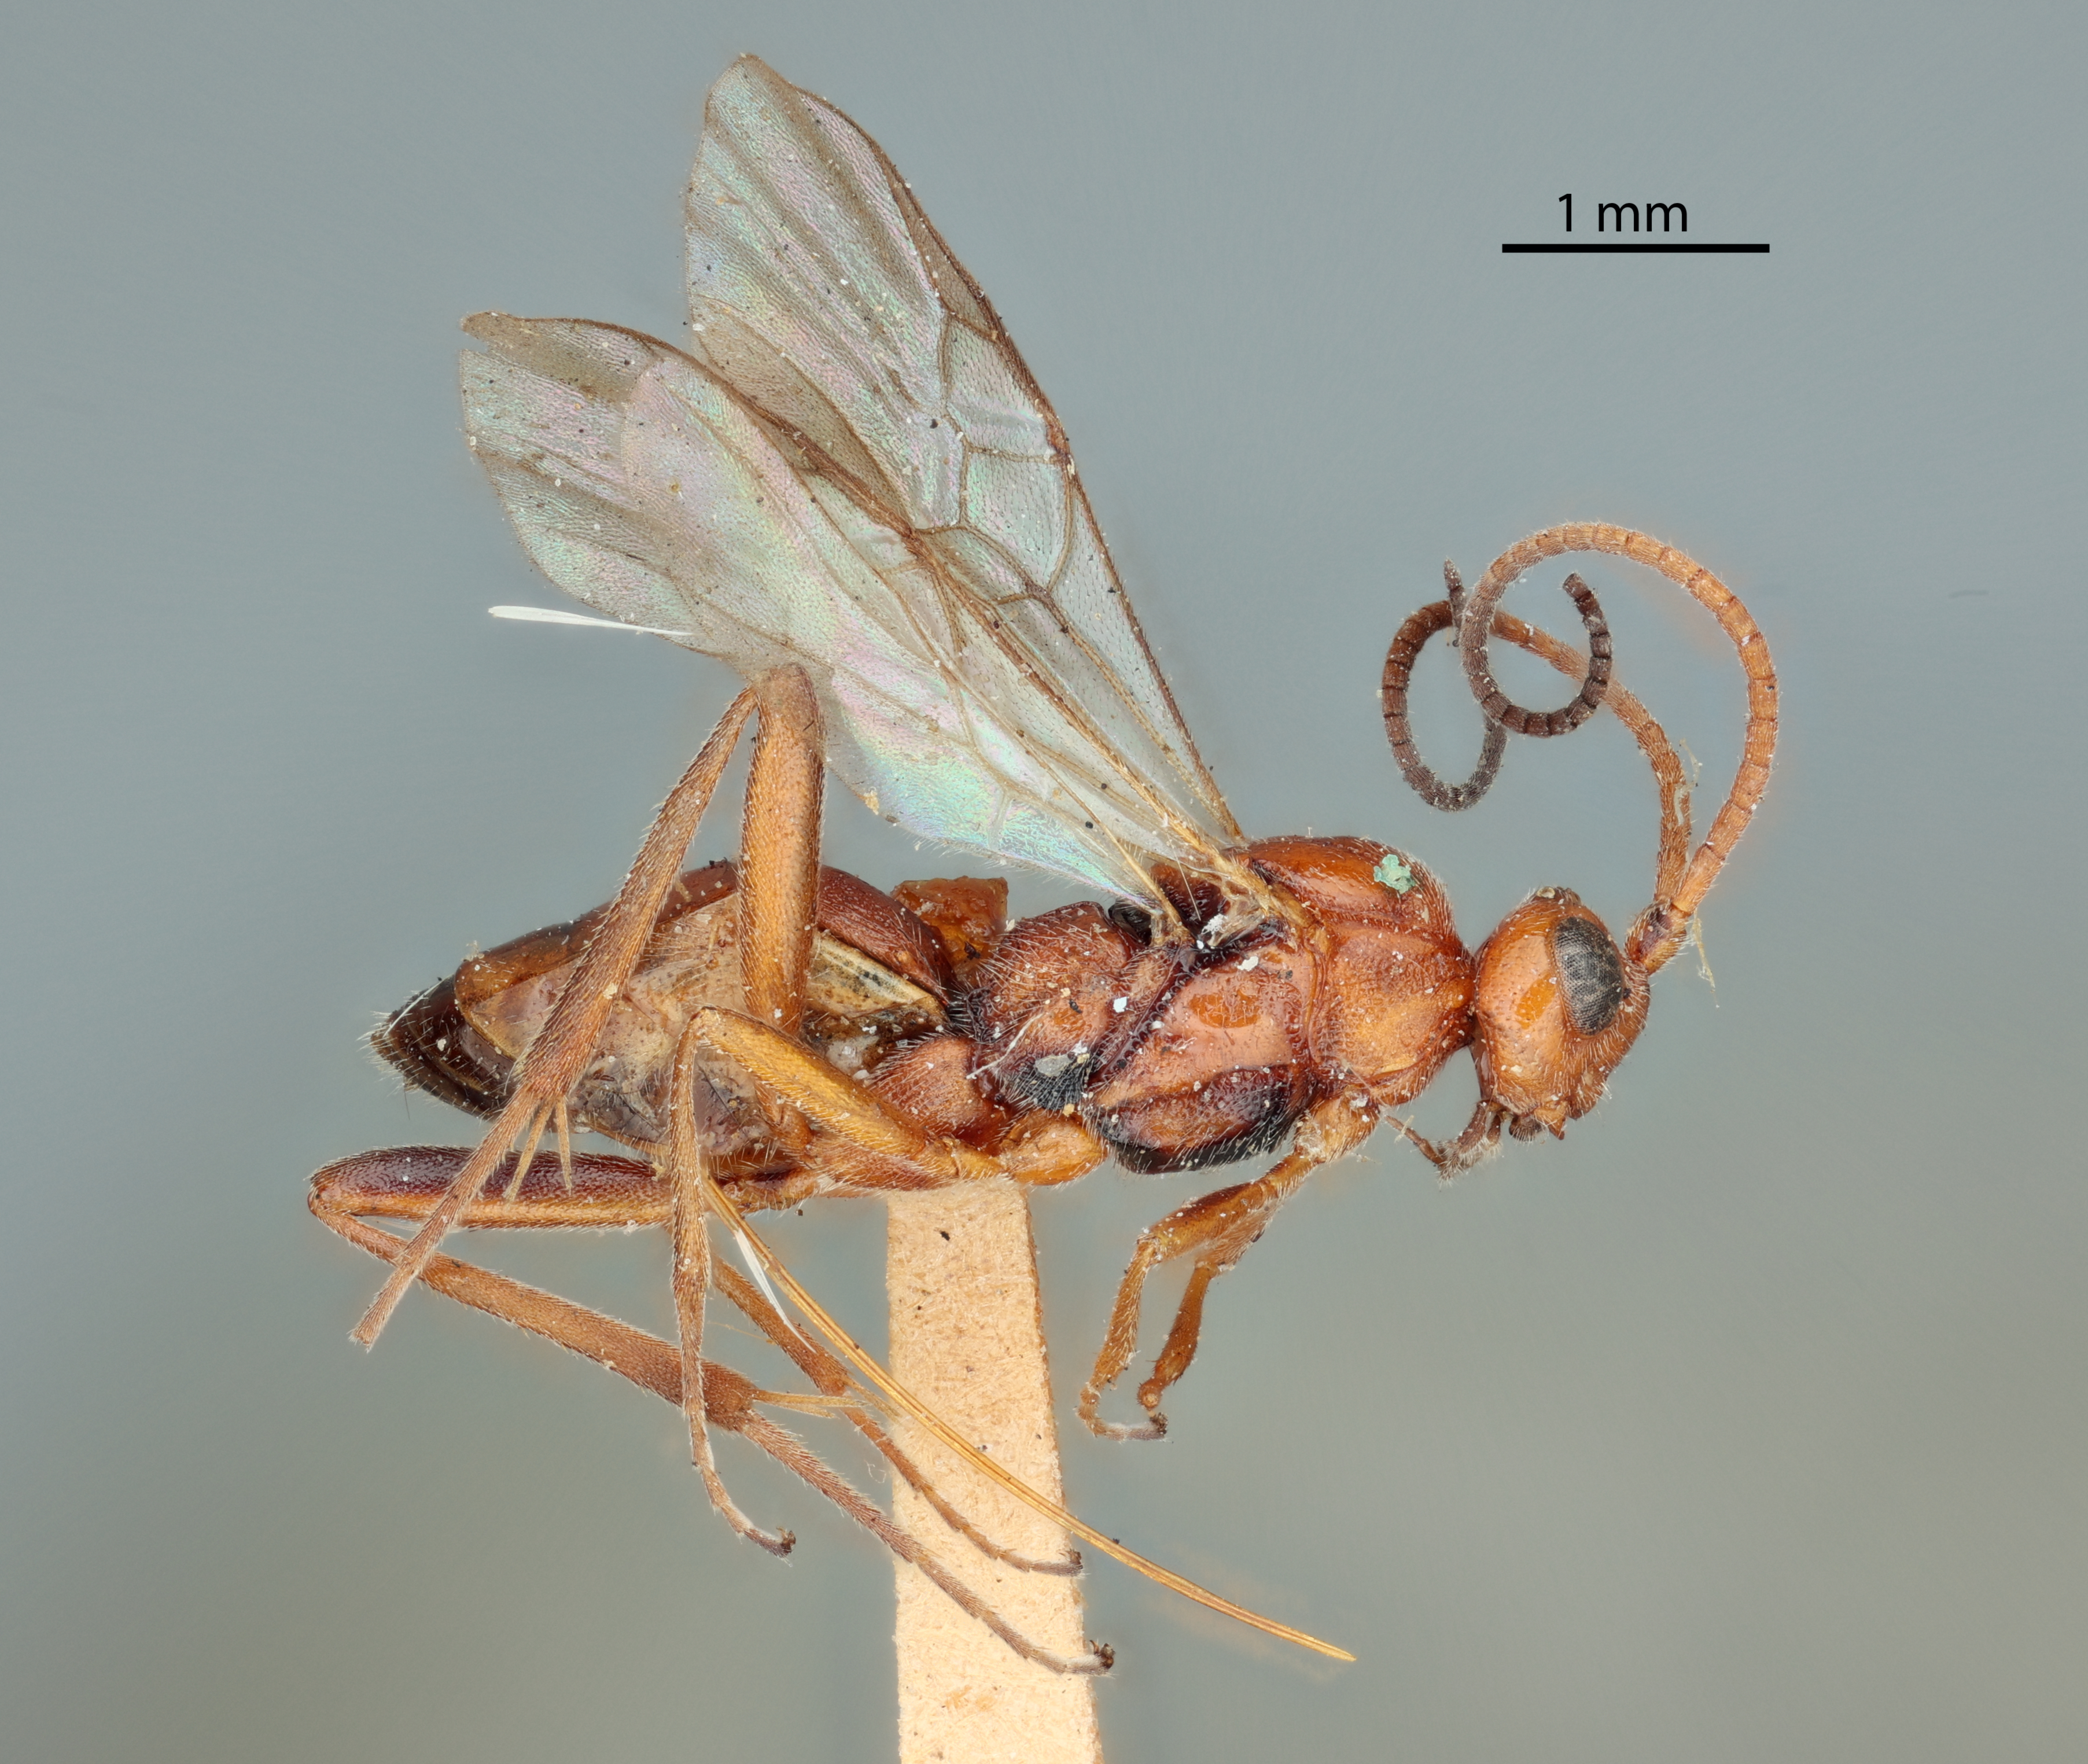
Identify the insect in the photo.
Orgilus coloradensis
